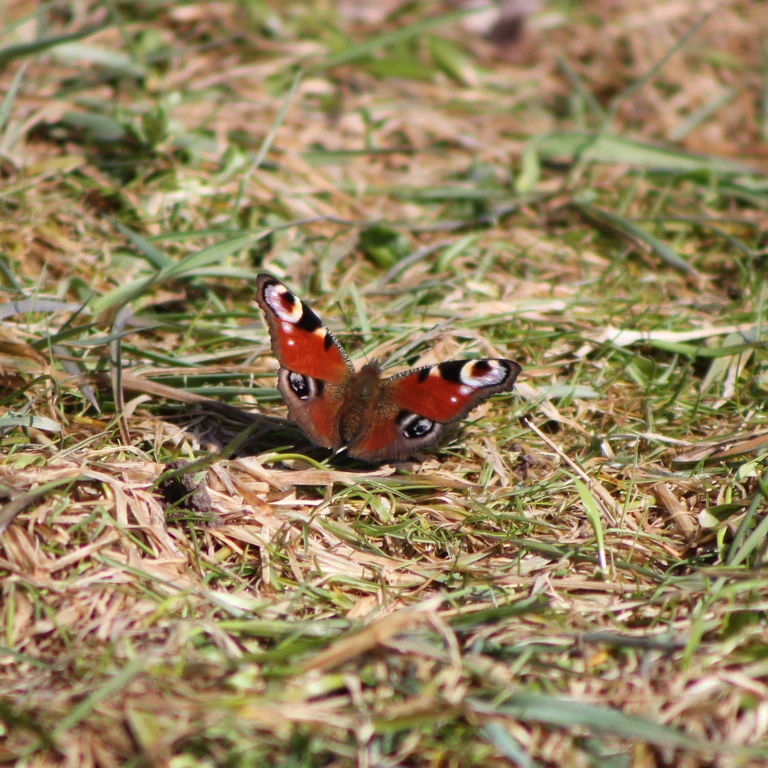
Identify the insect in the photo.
Aglais io
